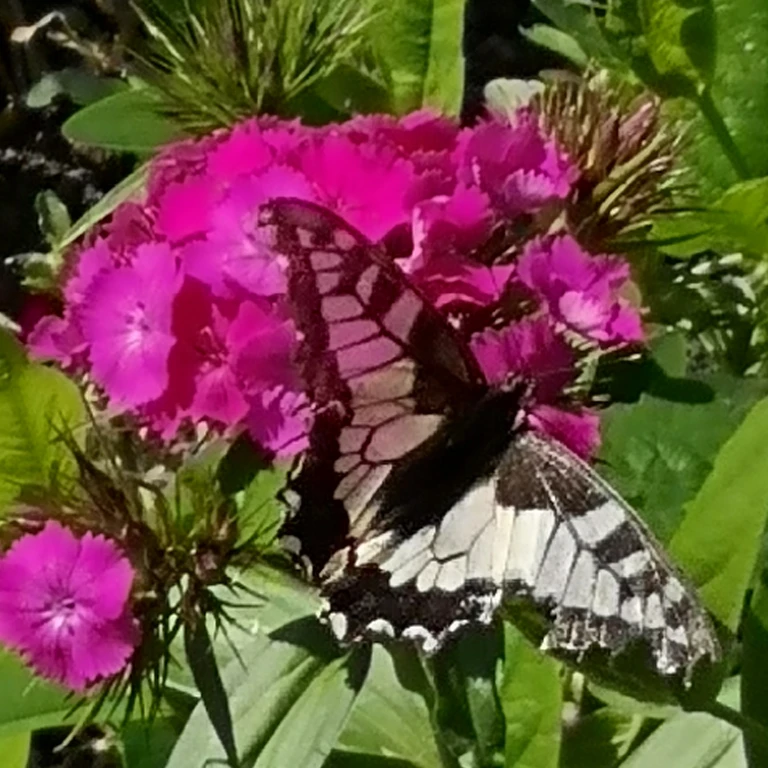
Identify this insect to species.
Papilio machaon
